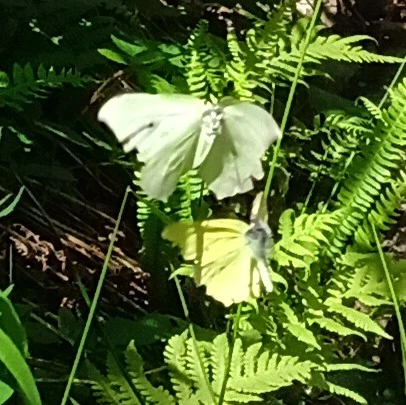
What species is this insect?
Gonepteryx rhamni
